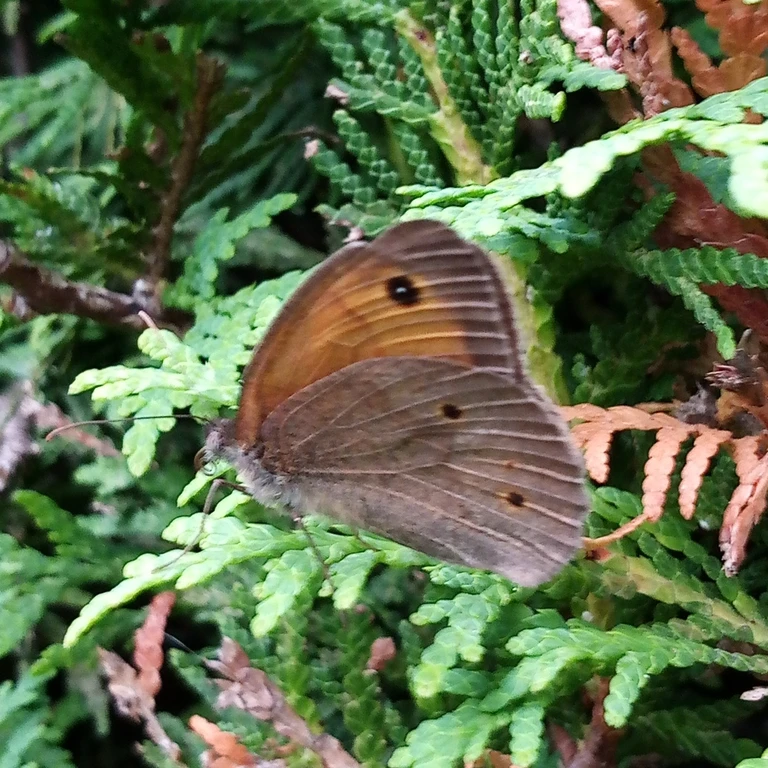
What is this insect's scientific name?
Maniola jurtina
